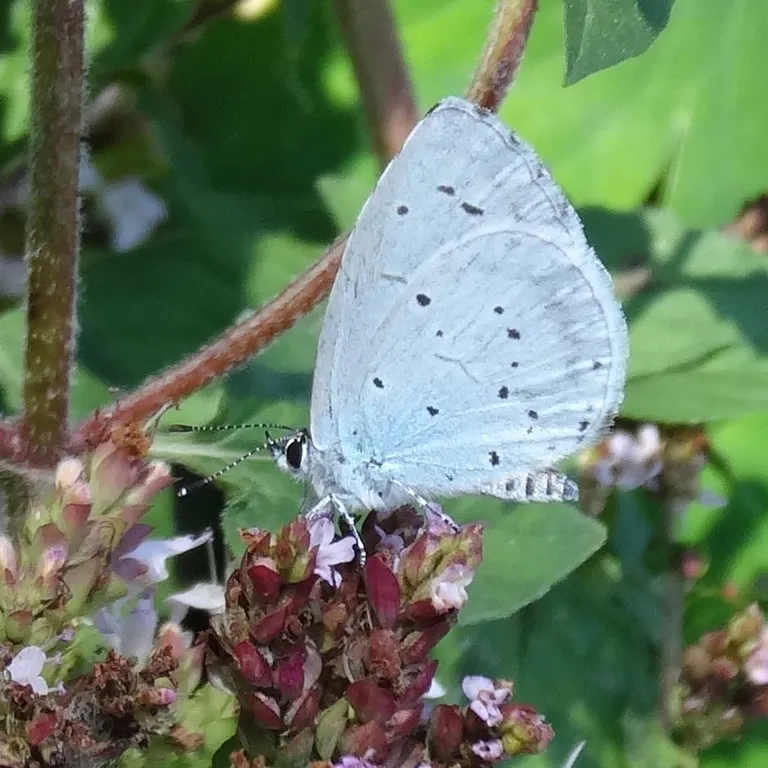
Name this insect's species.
Celastrina argiolus
